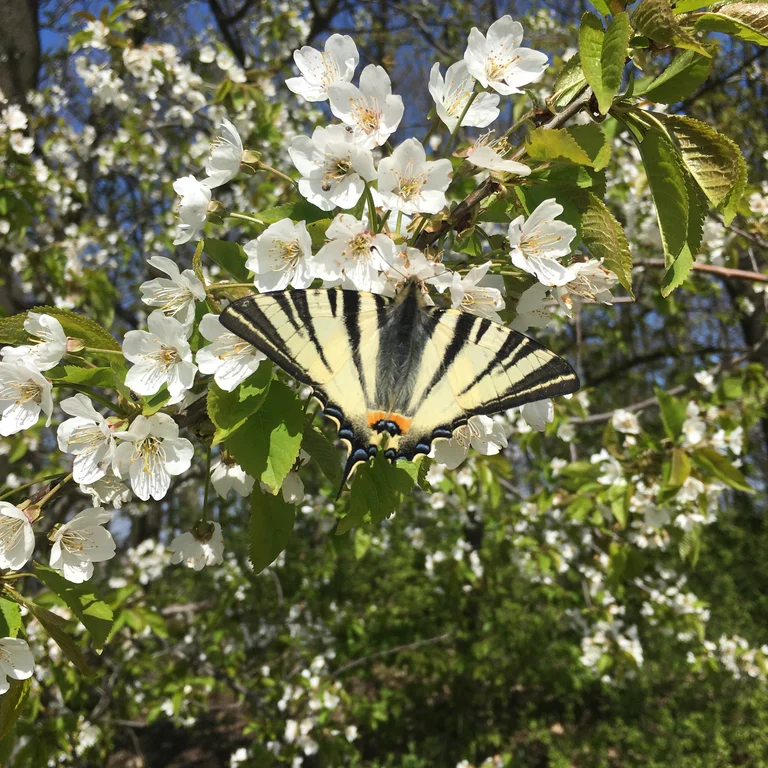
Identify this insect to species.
Iphiclides podalirius
